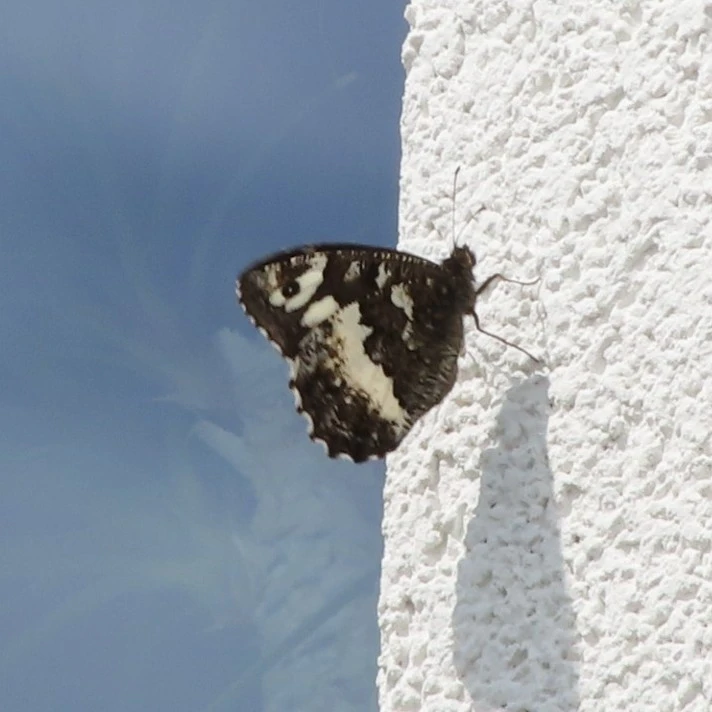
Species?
Brintesia circe
